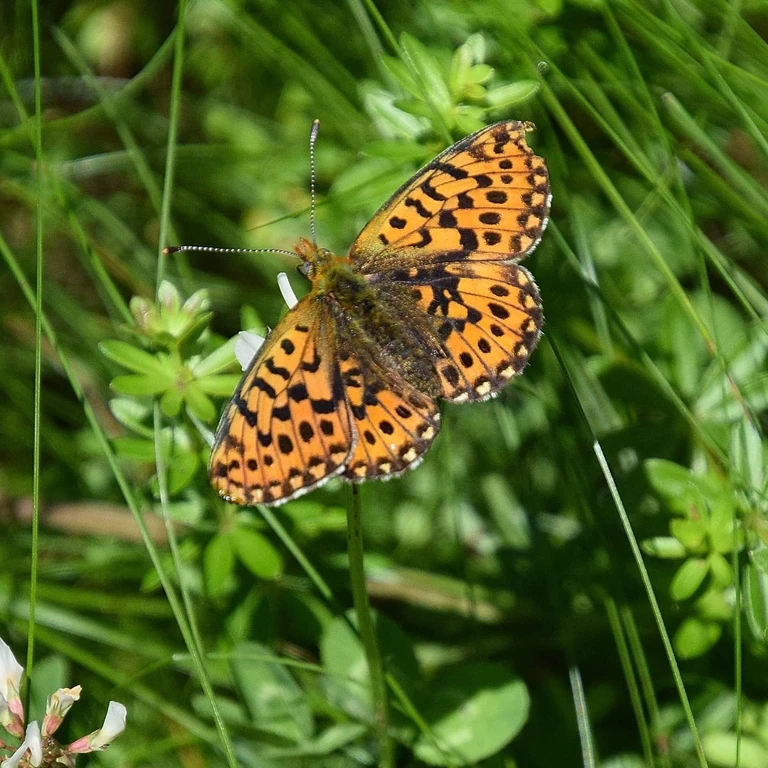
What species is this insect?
Boloria euphrosyne (also Clossiana euphrosyne)
